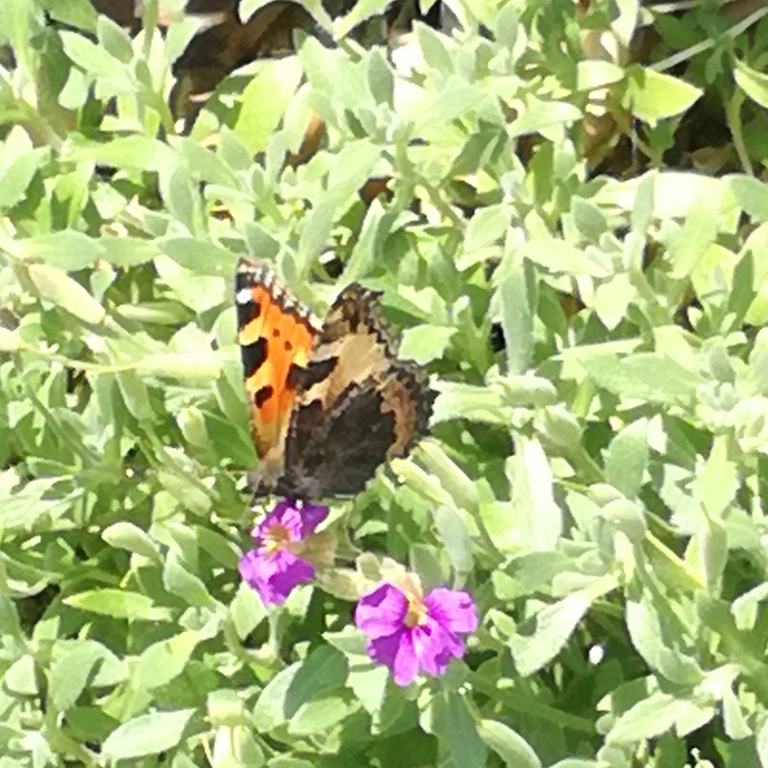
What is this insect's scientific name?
Aglais urticae
